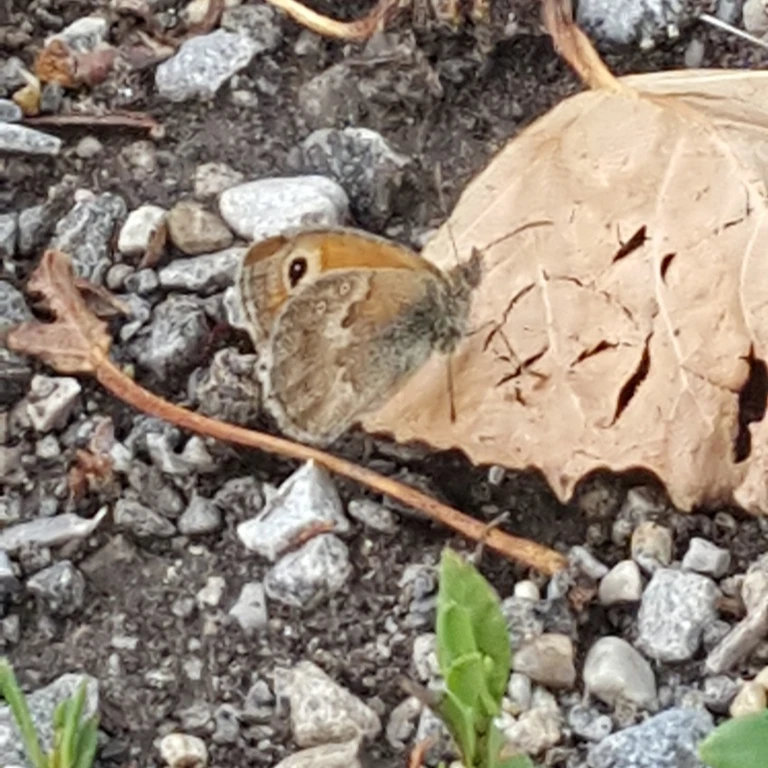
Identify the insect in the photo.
Coenonympha pamphilus
